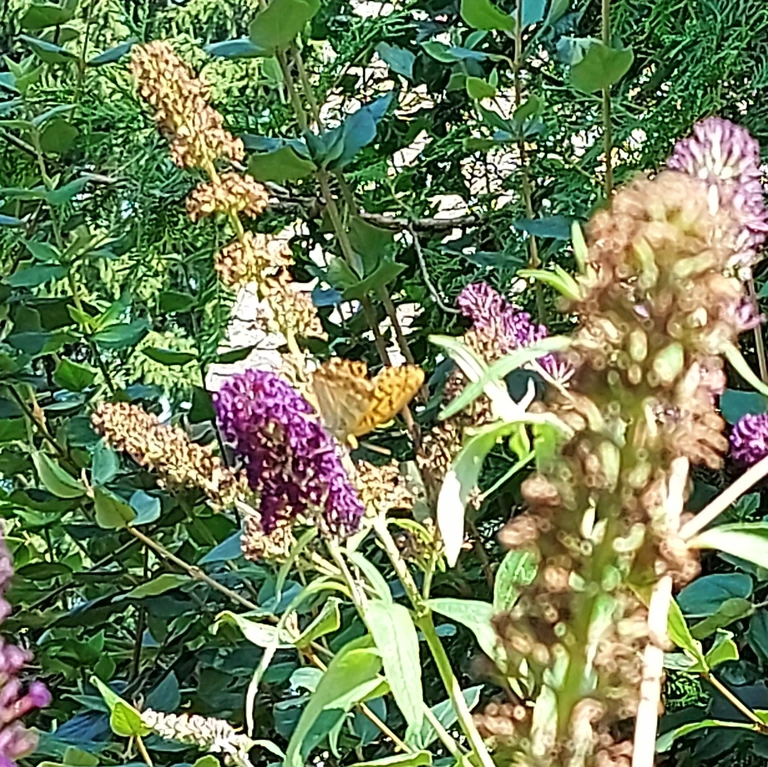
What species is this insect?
Argynnis paphia
